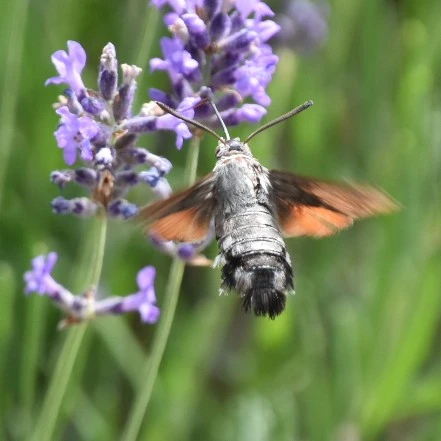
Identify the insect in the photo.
Macroglossum stellatarum
